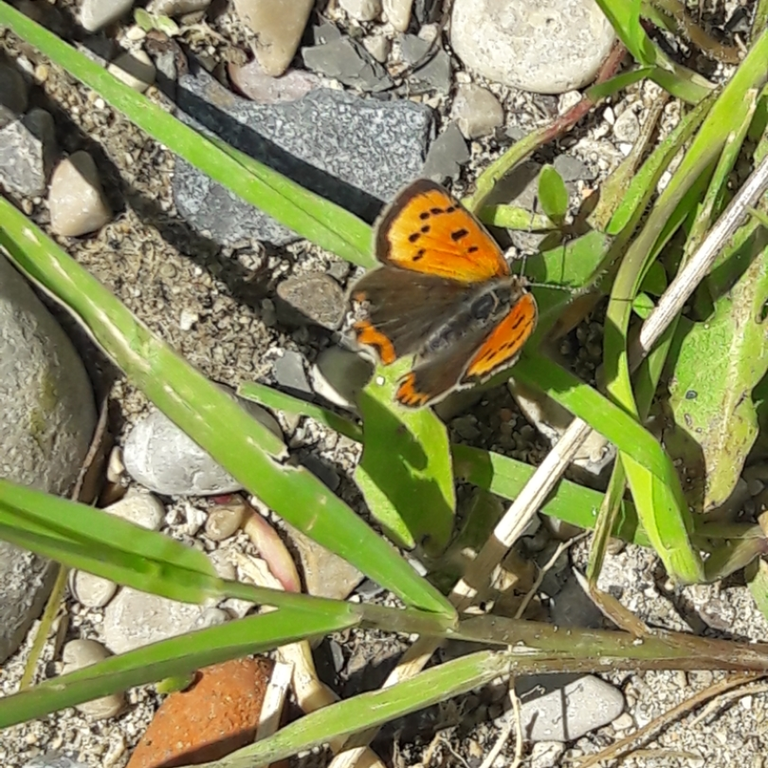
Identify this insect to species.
Lycaena phlaeas
